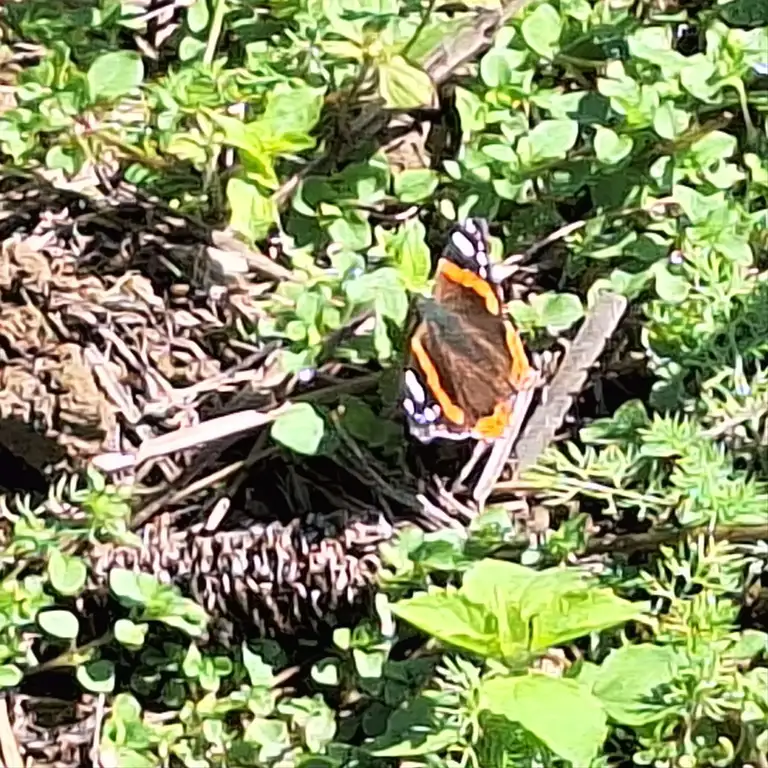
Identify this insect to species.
Vanessa atalanta
